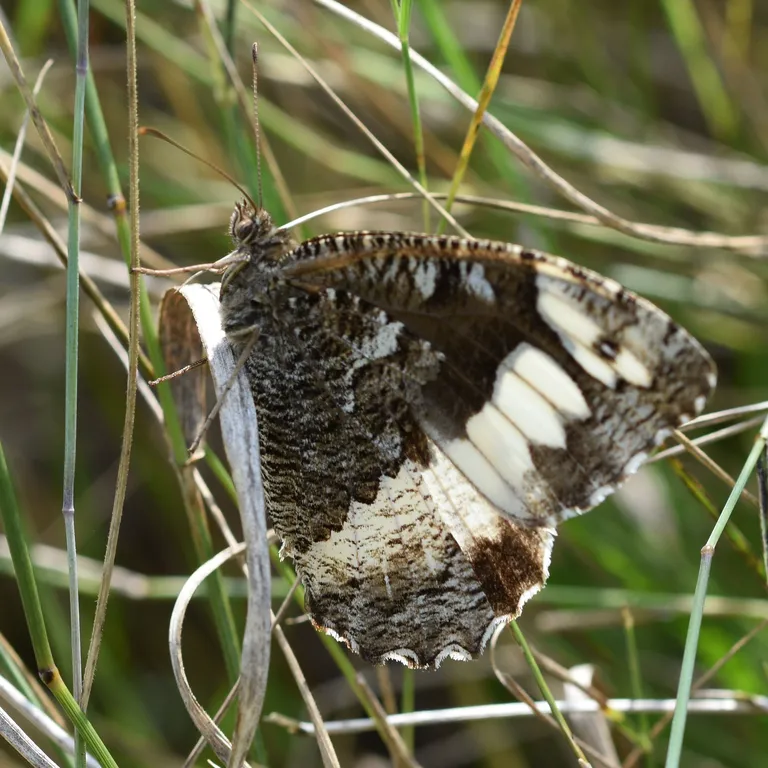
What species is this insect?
Brintesia circe
